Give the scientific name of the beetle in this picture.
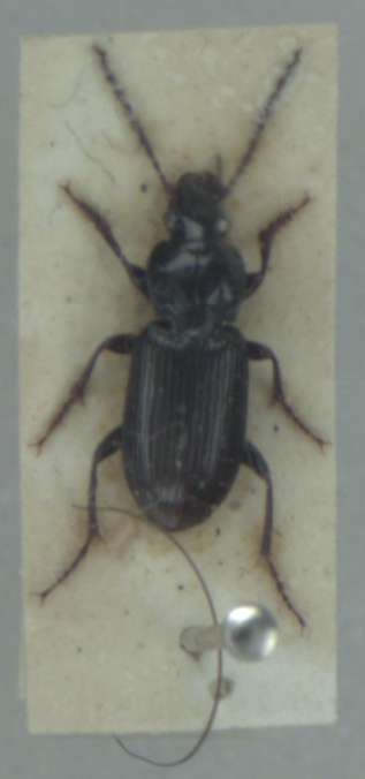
Pterostichus gracilis
